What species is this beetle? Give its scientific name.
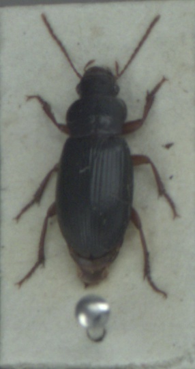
Ophonus rufibarbis
